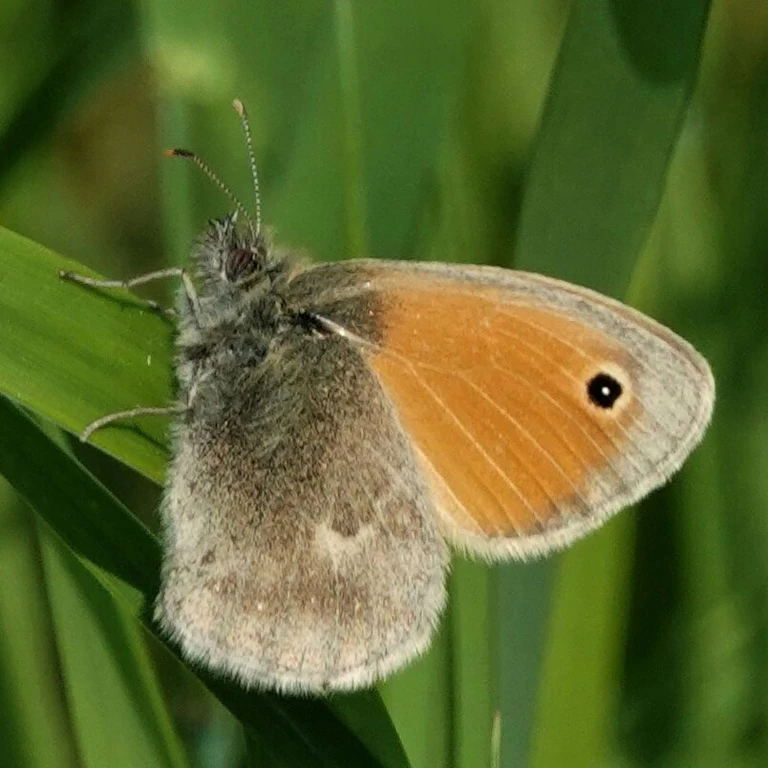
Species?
Coenonympha pamphilus
